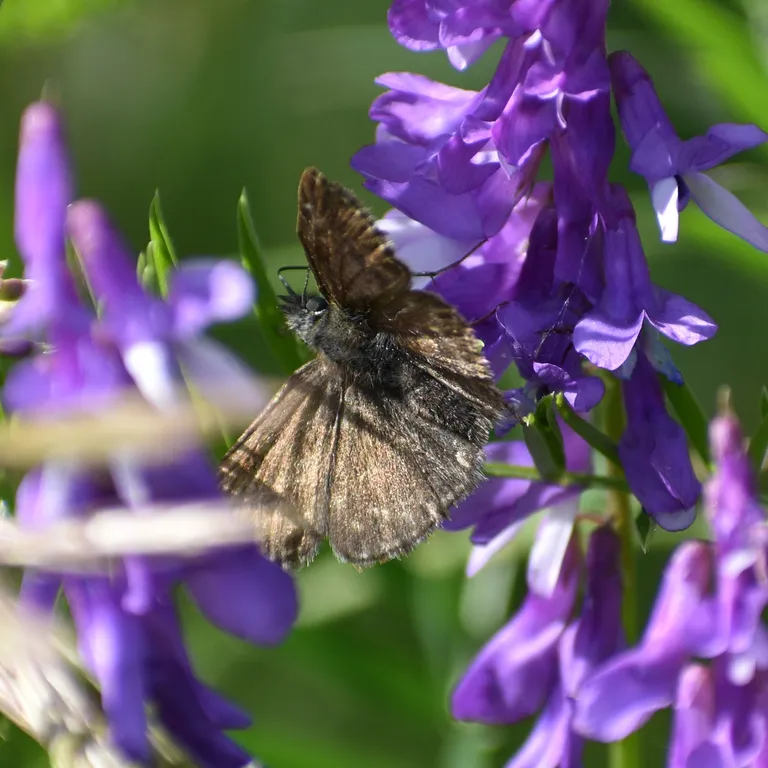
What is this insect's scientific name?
Erynnis tages
